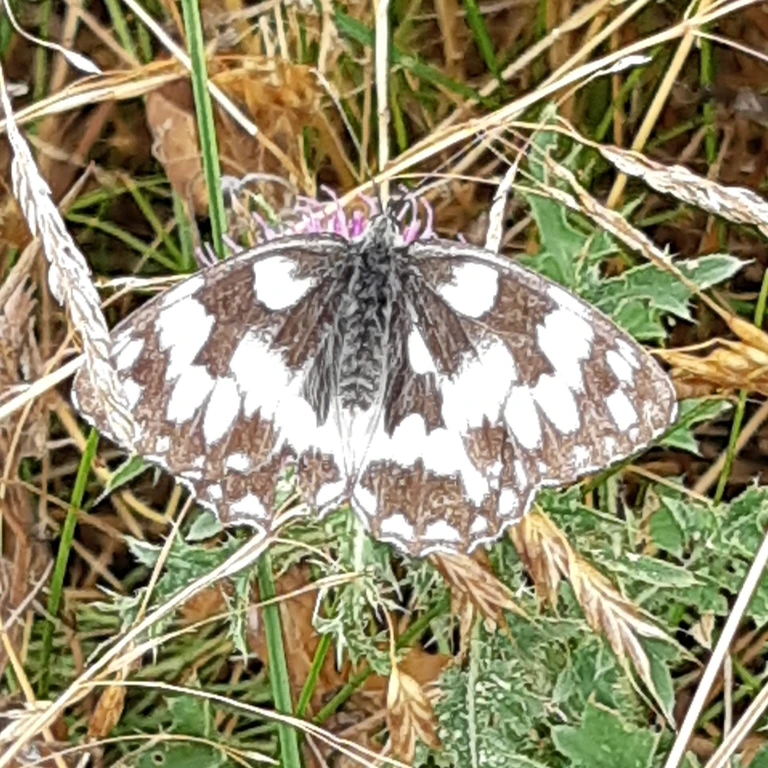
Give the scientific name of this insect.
Melanargia galathea
